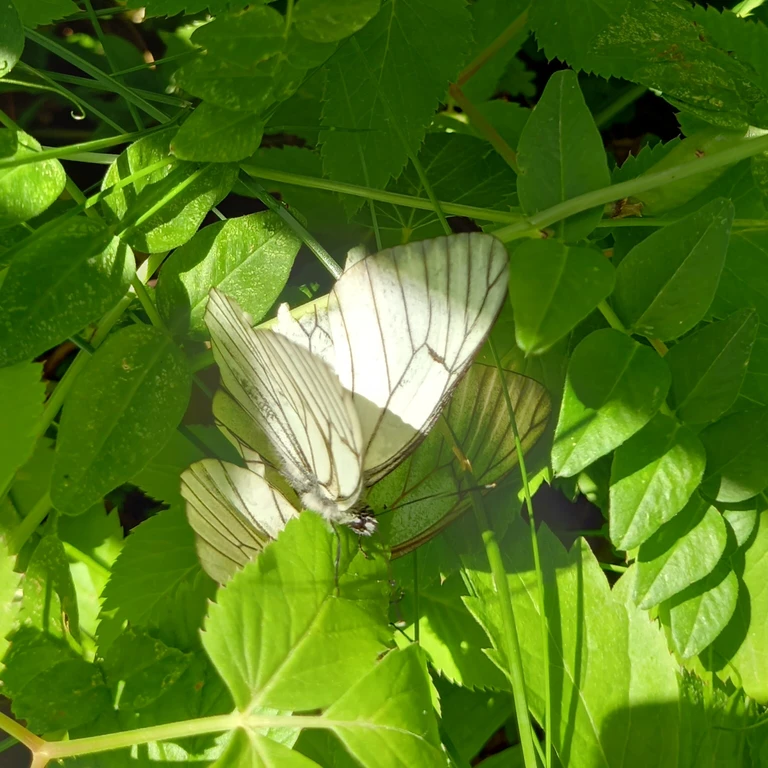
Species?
Aporia crataegi
